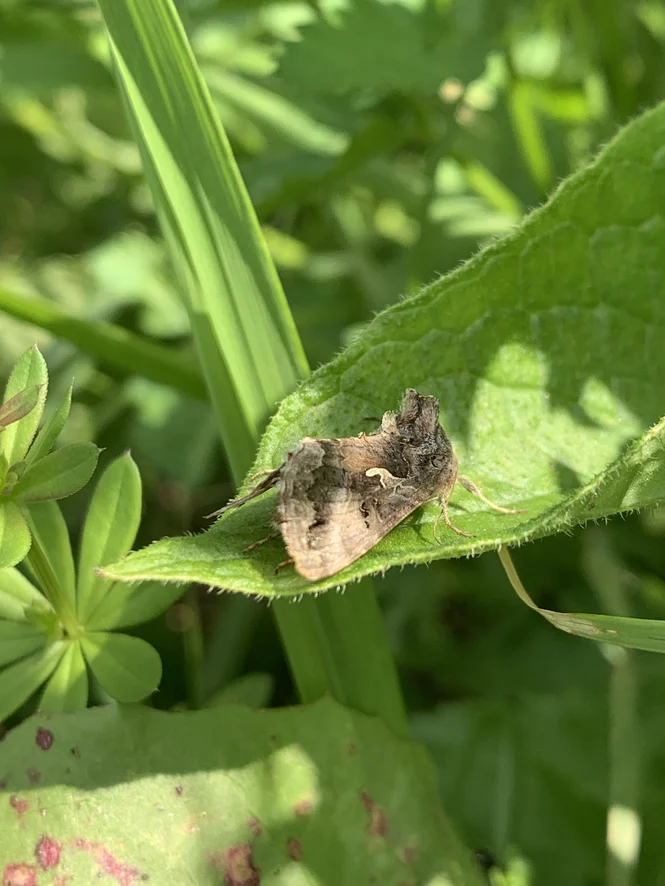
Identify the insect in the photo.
Autographa gamma
